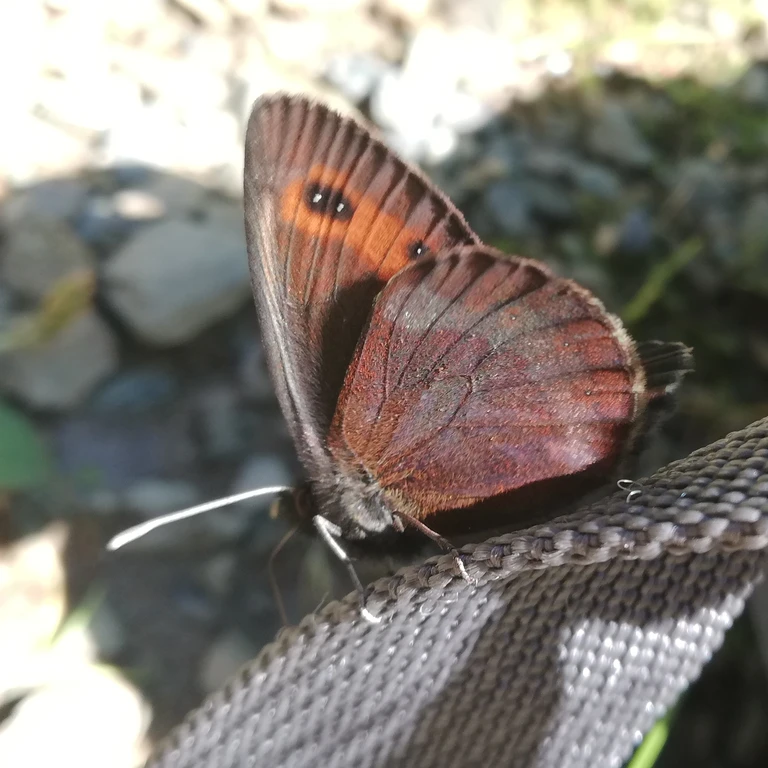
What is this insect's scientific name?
Erebia aethiops
